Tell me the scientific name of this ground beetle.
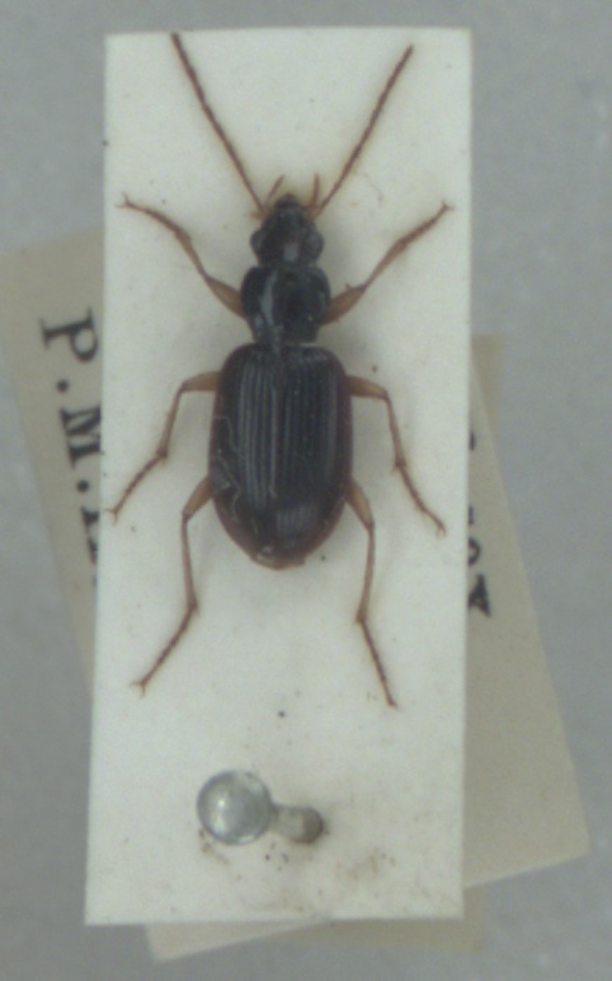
Paranchus albipes
